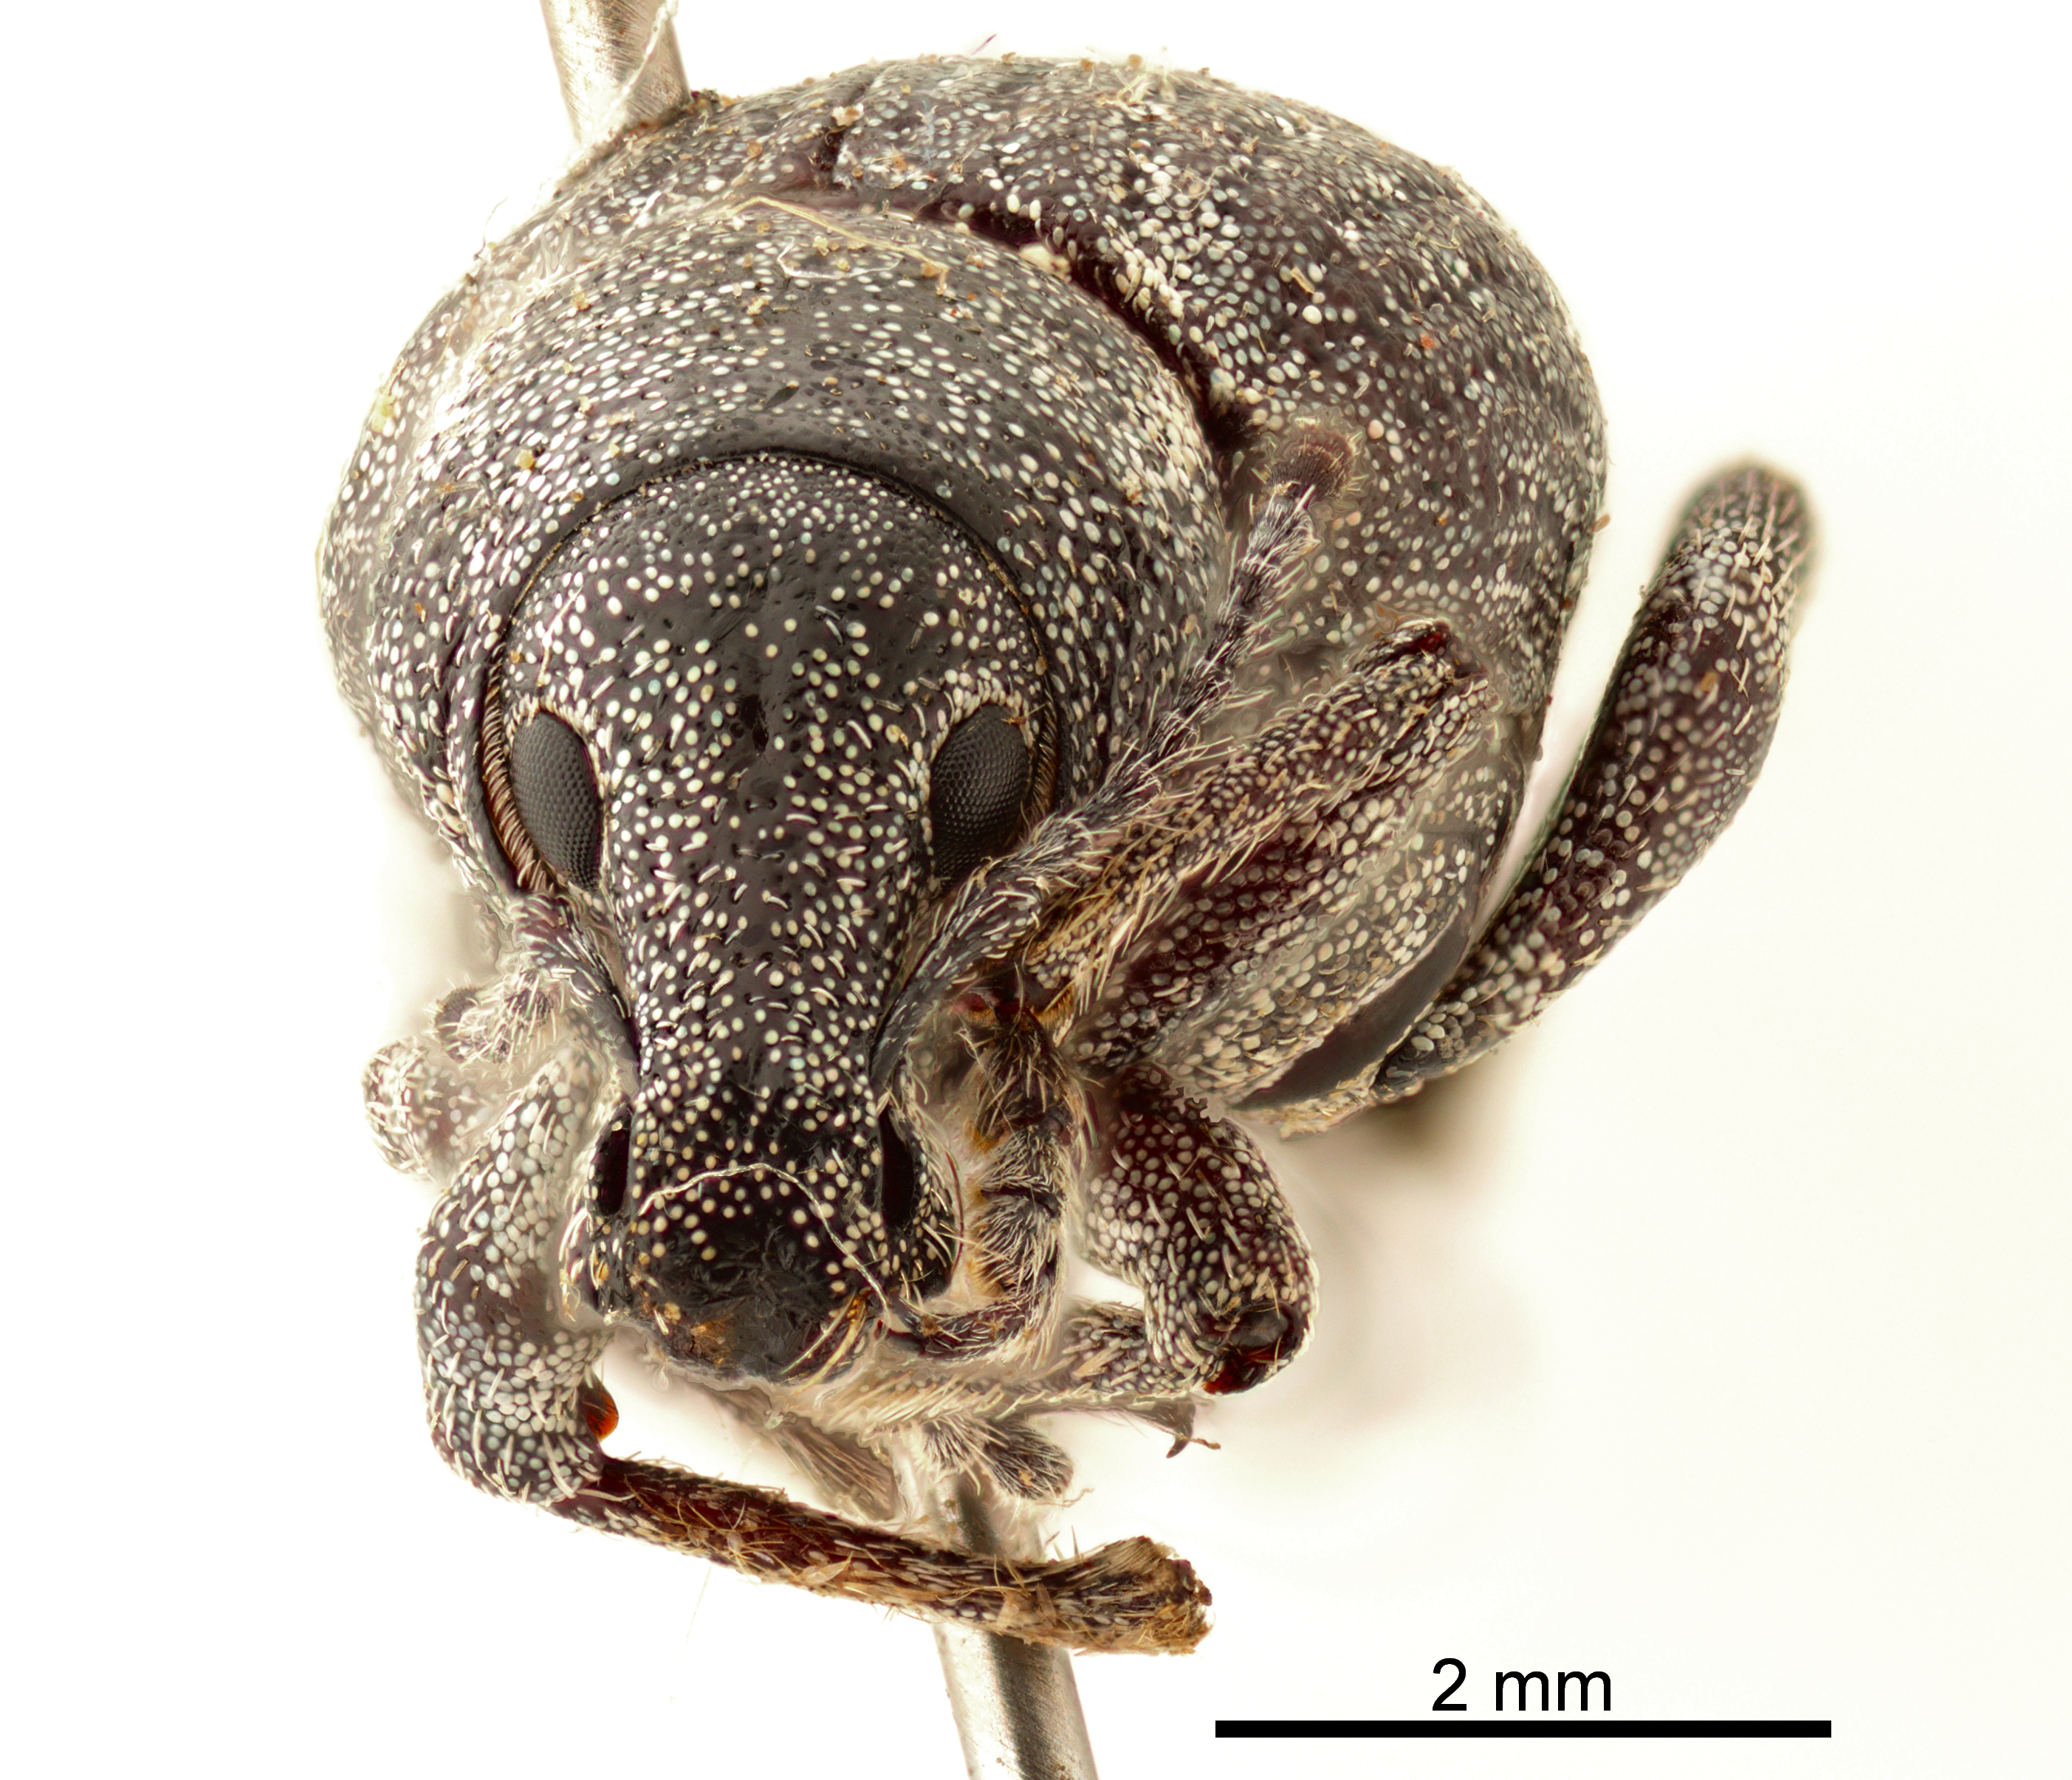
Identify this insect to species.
Strangaliodes mutuarius
